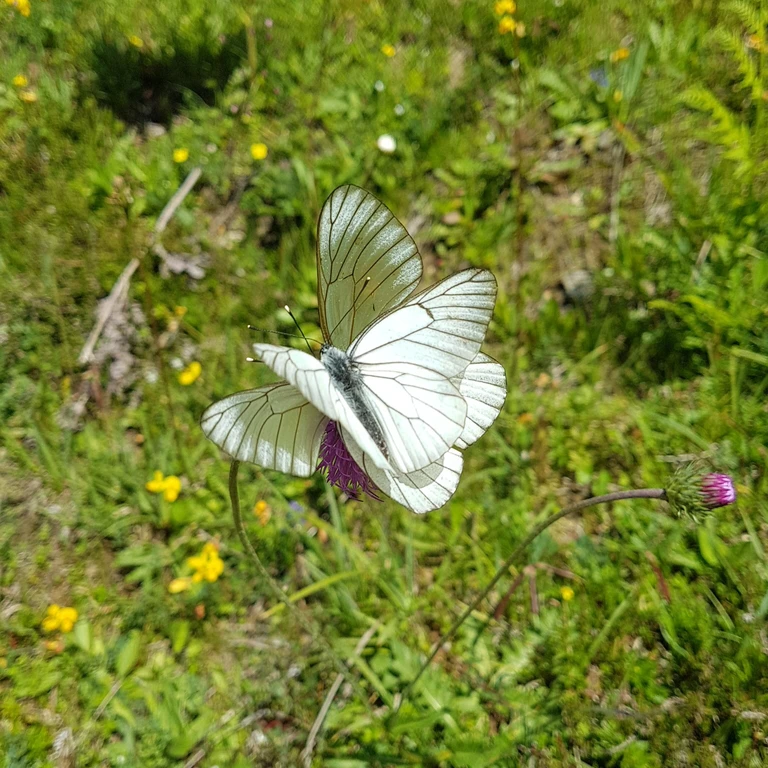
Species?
Aporia crataegi
